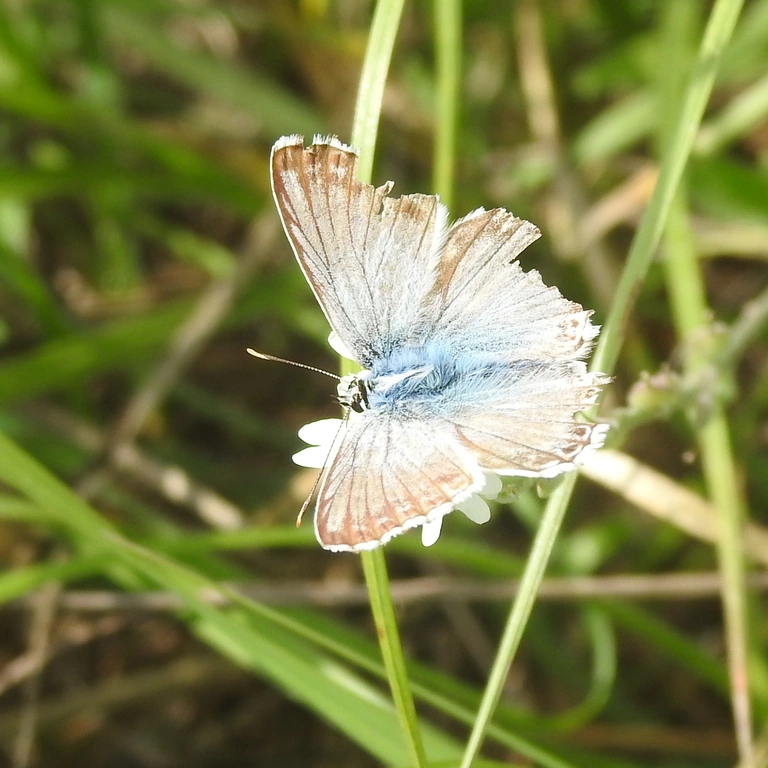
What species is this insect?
Lysandra coridon
